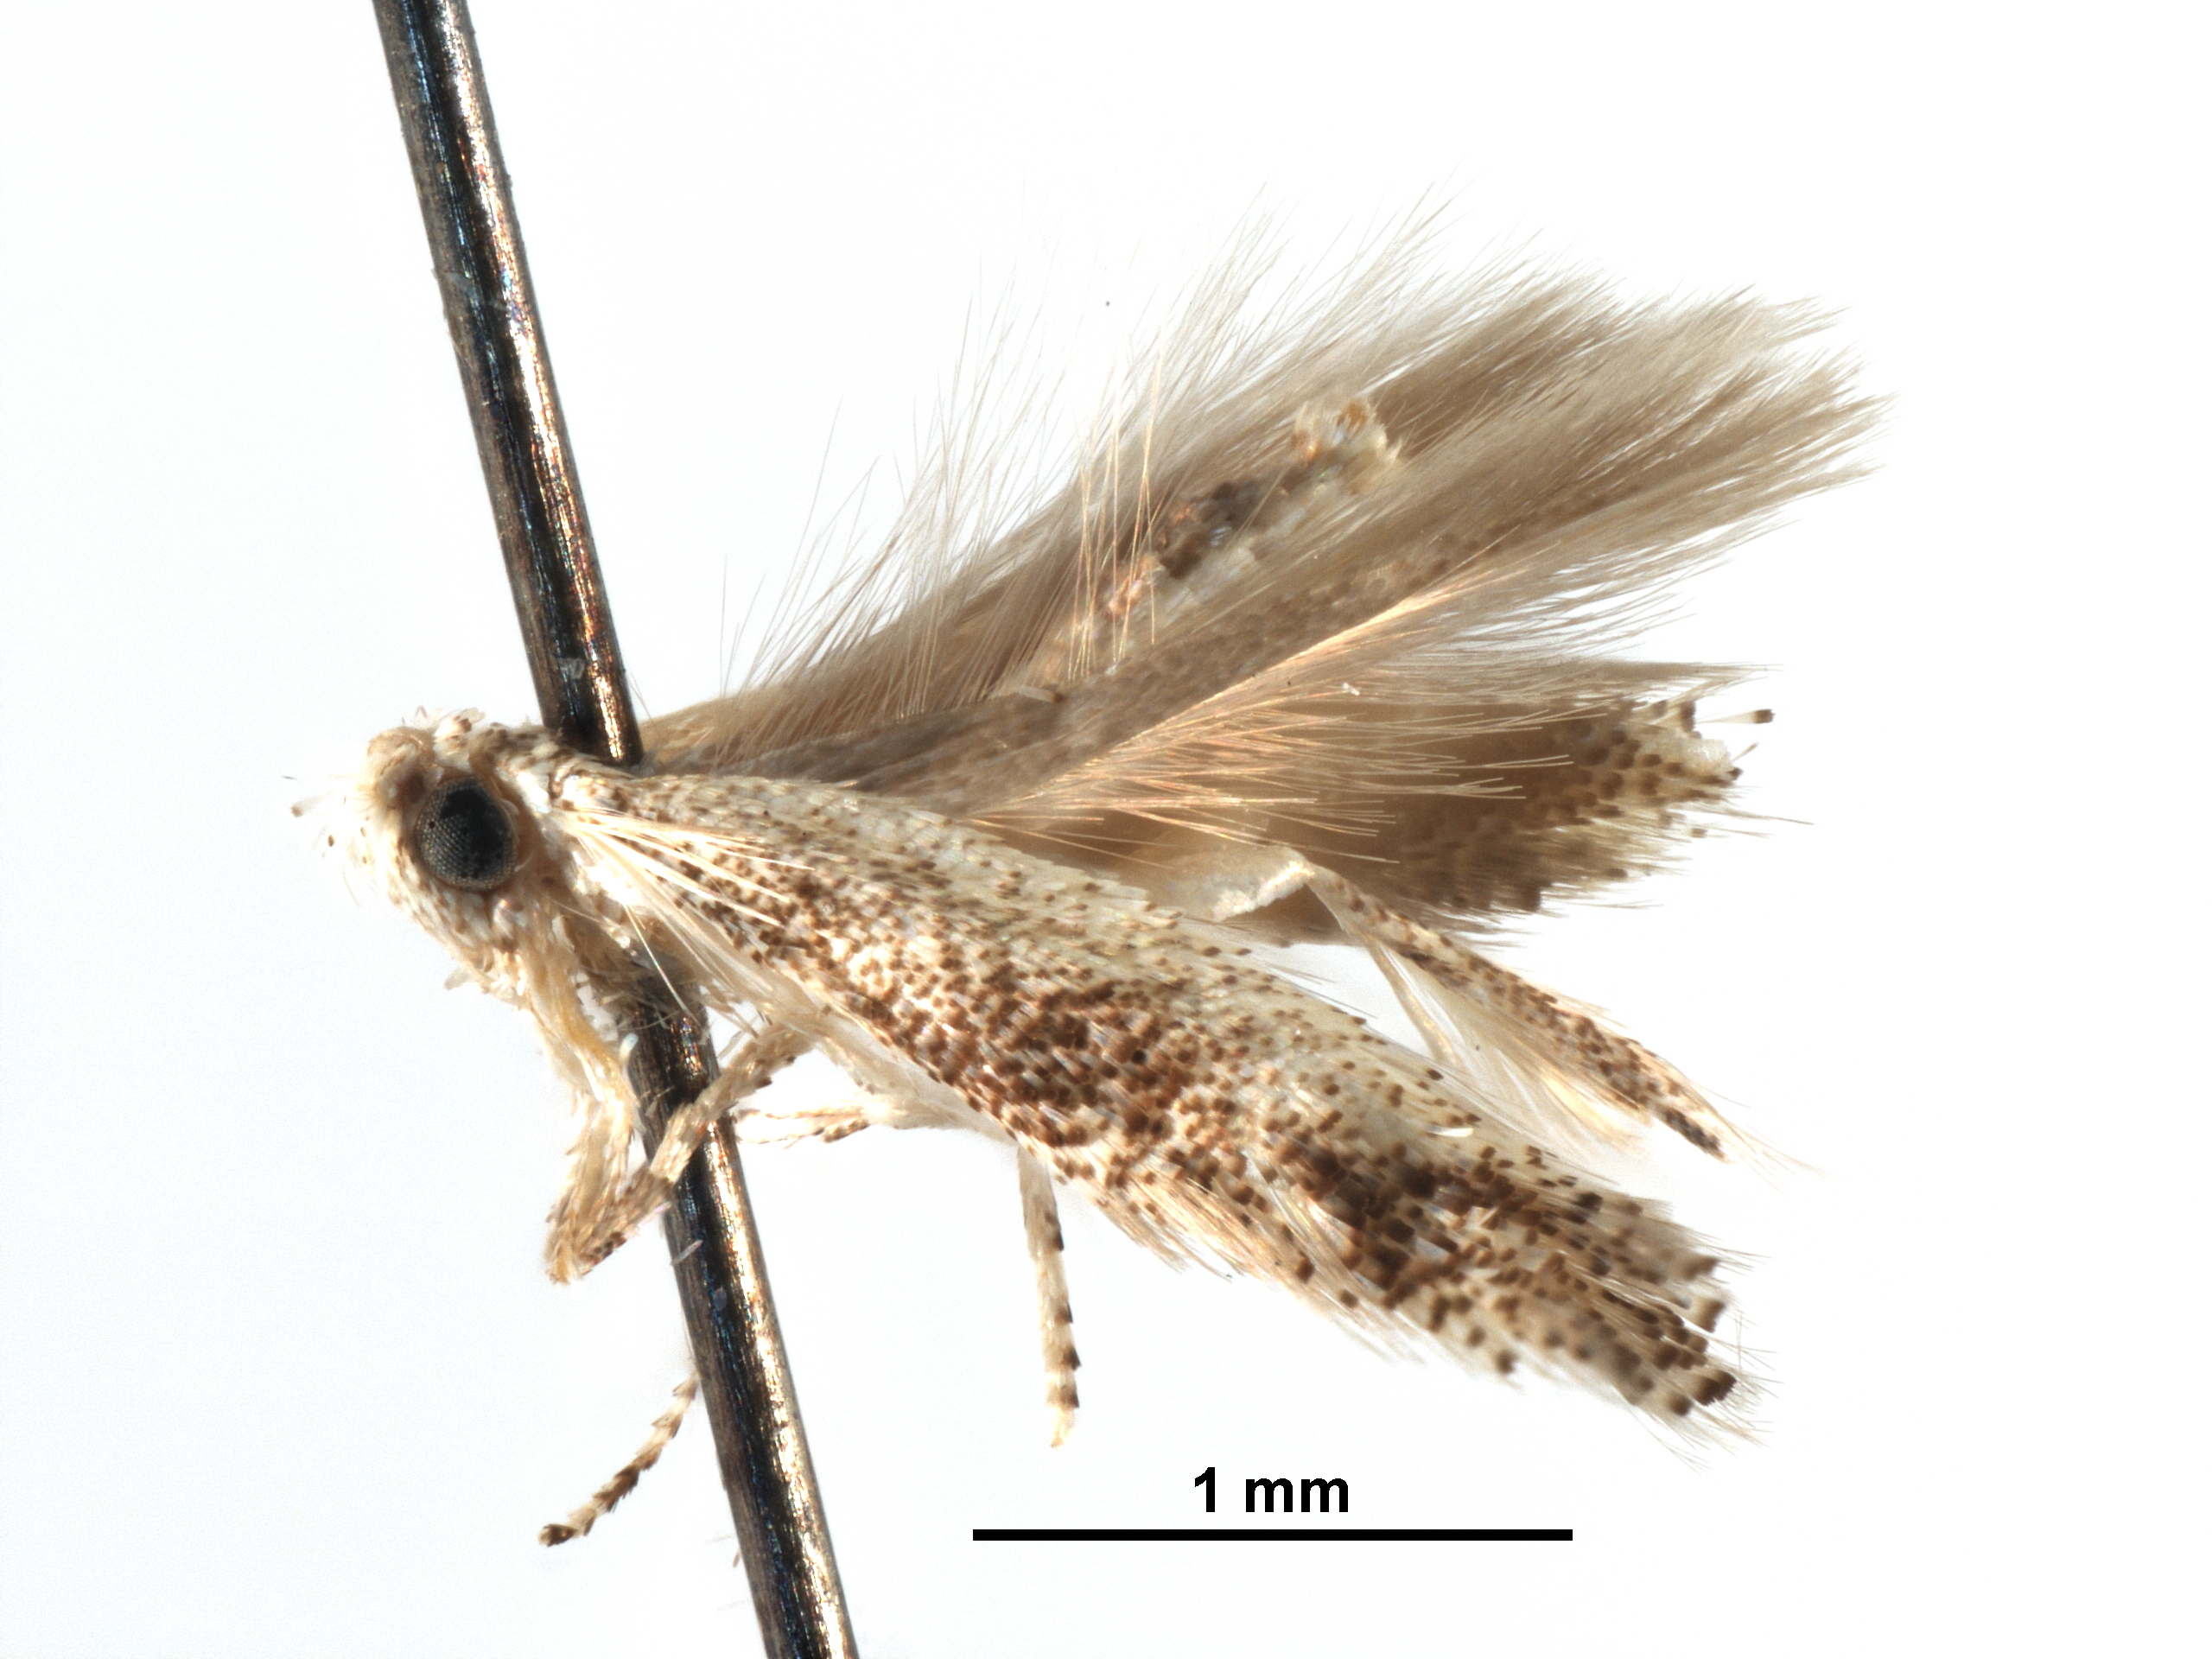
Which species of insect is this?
Bucculatrix ilecella
